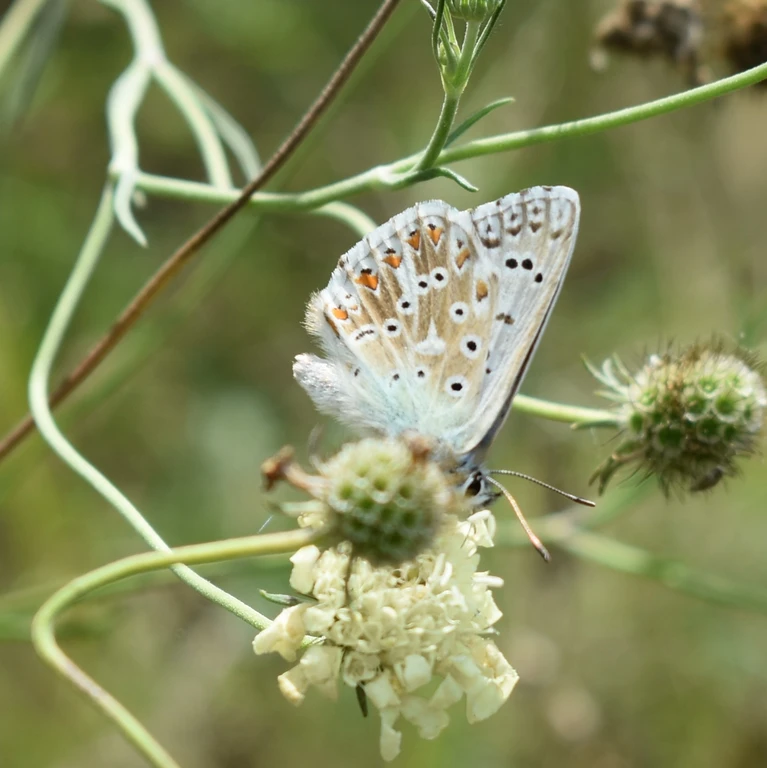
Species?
Lysandra coridon
